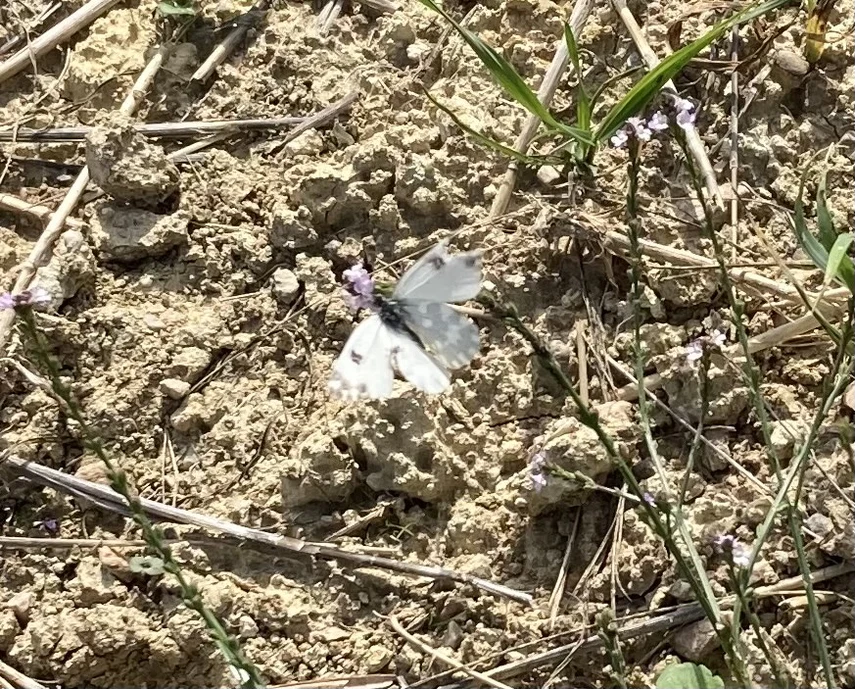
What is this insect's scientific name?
Pontia edusa
